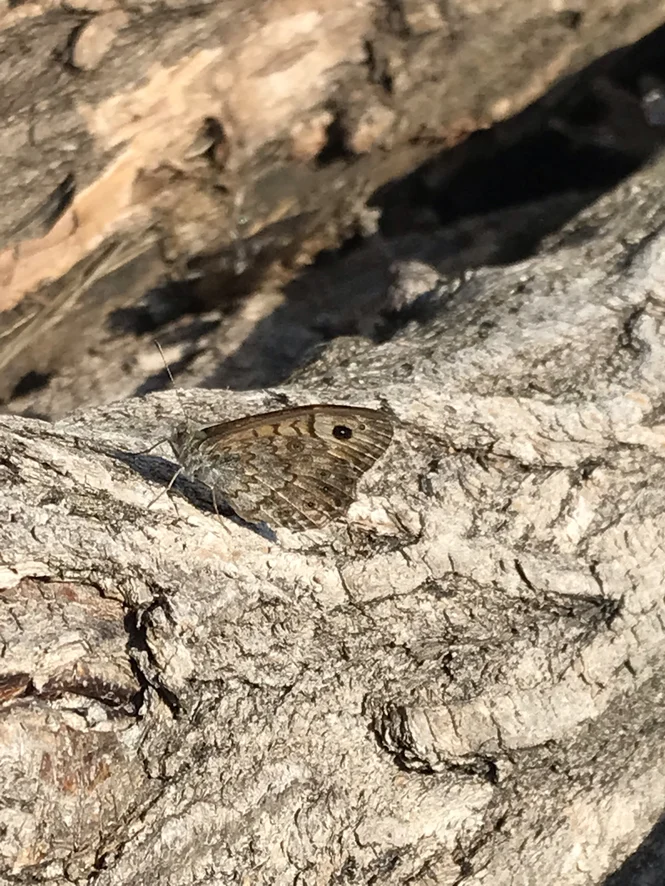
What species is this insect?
Lasiommata megera (also Pararge megera)
